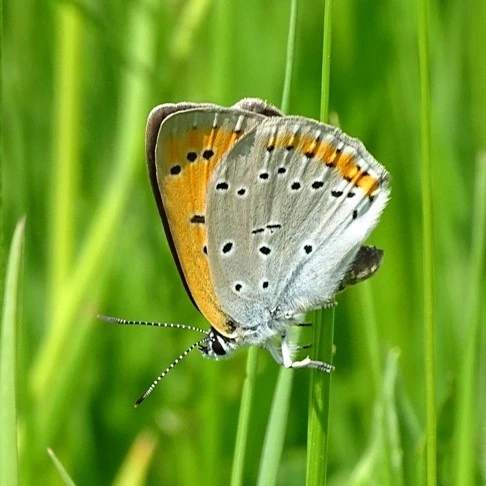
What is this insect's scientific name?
Lycaena dispar
